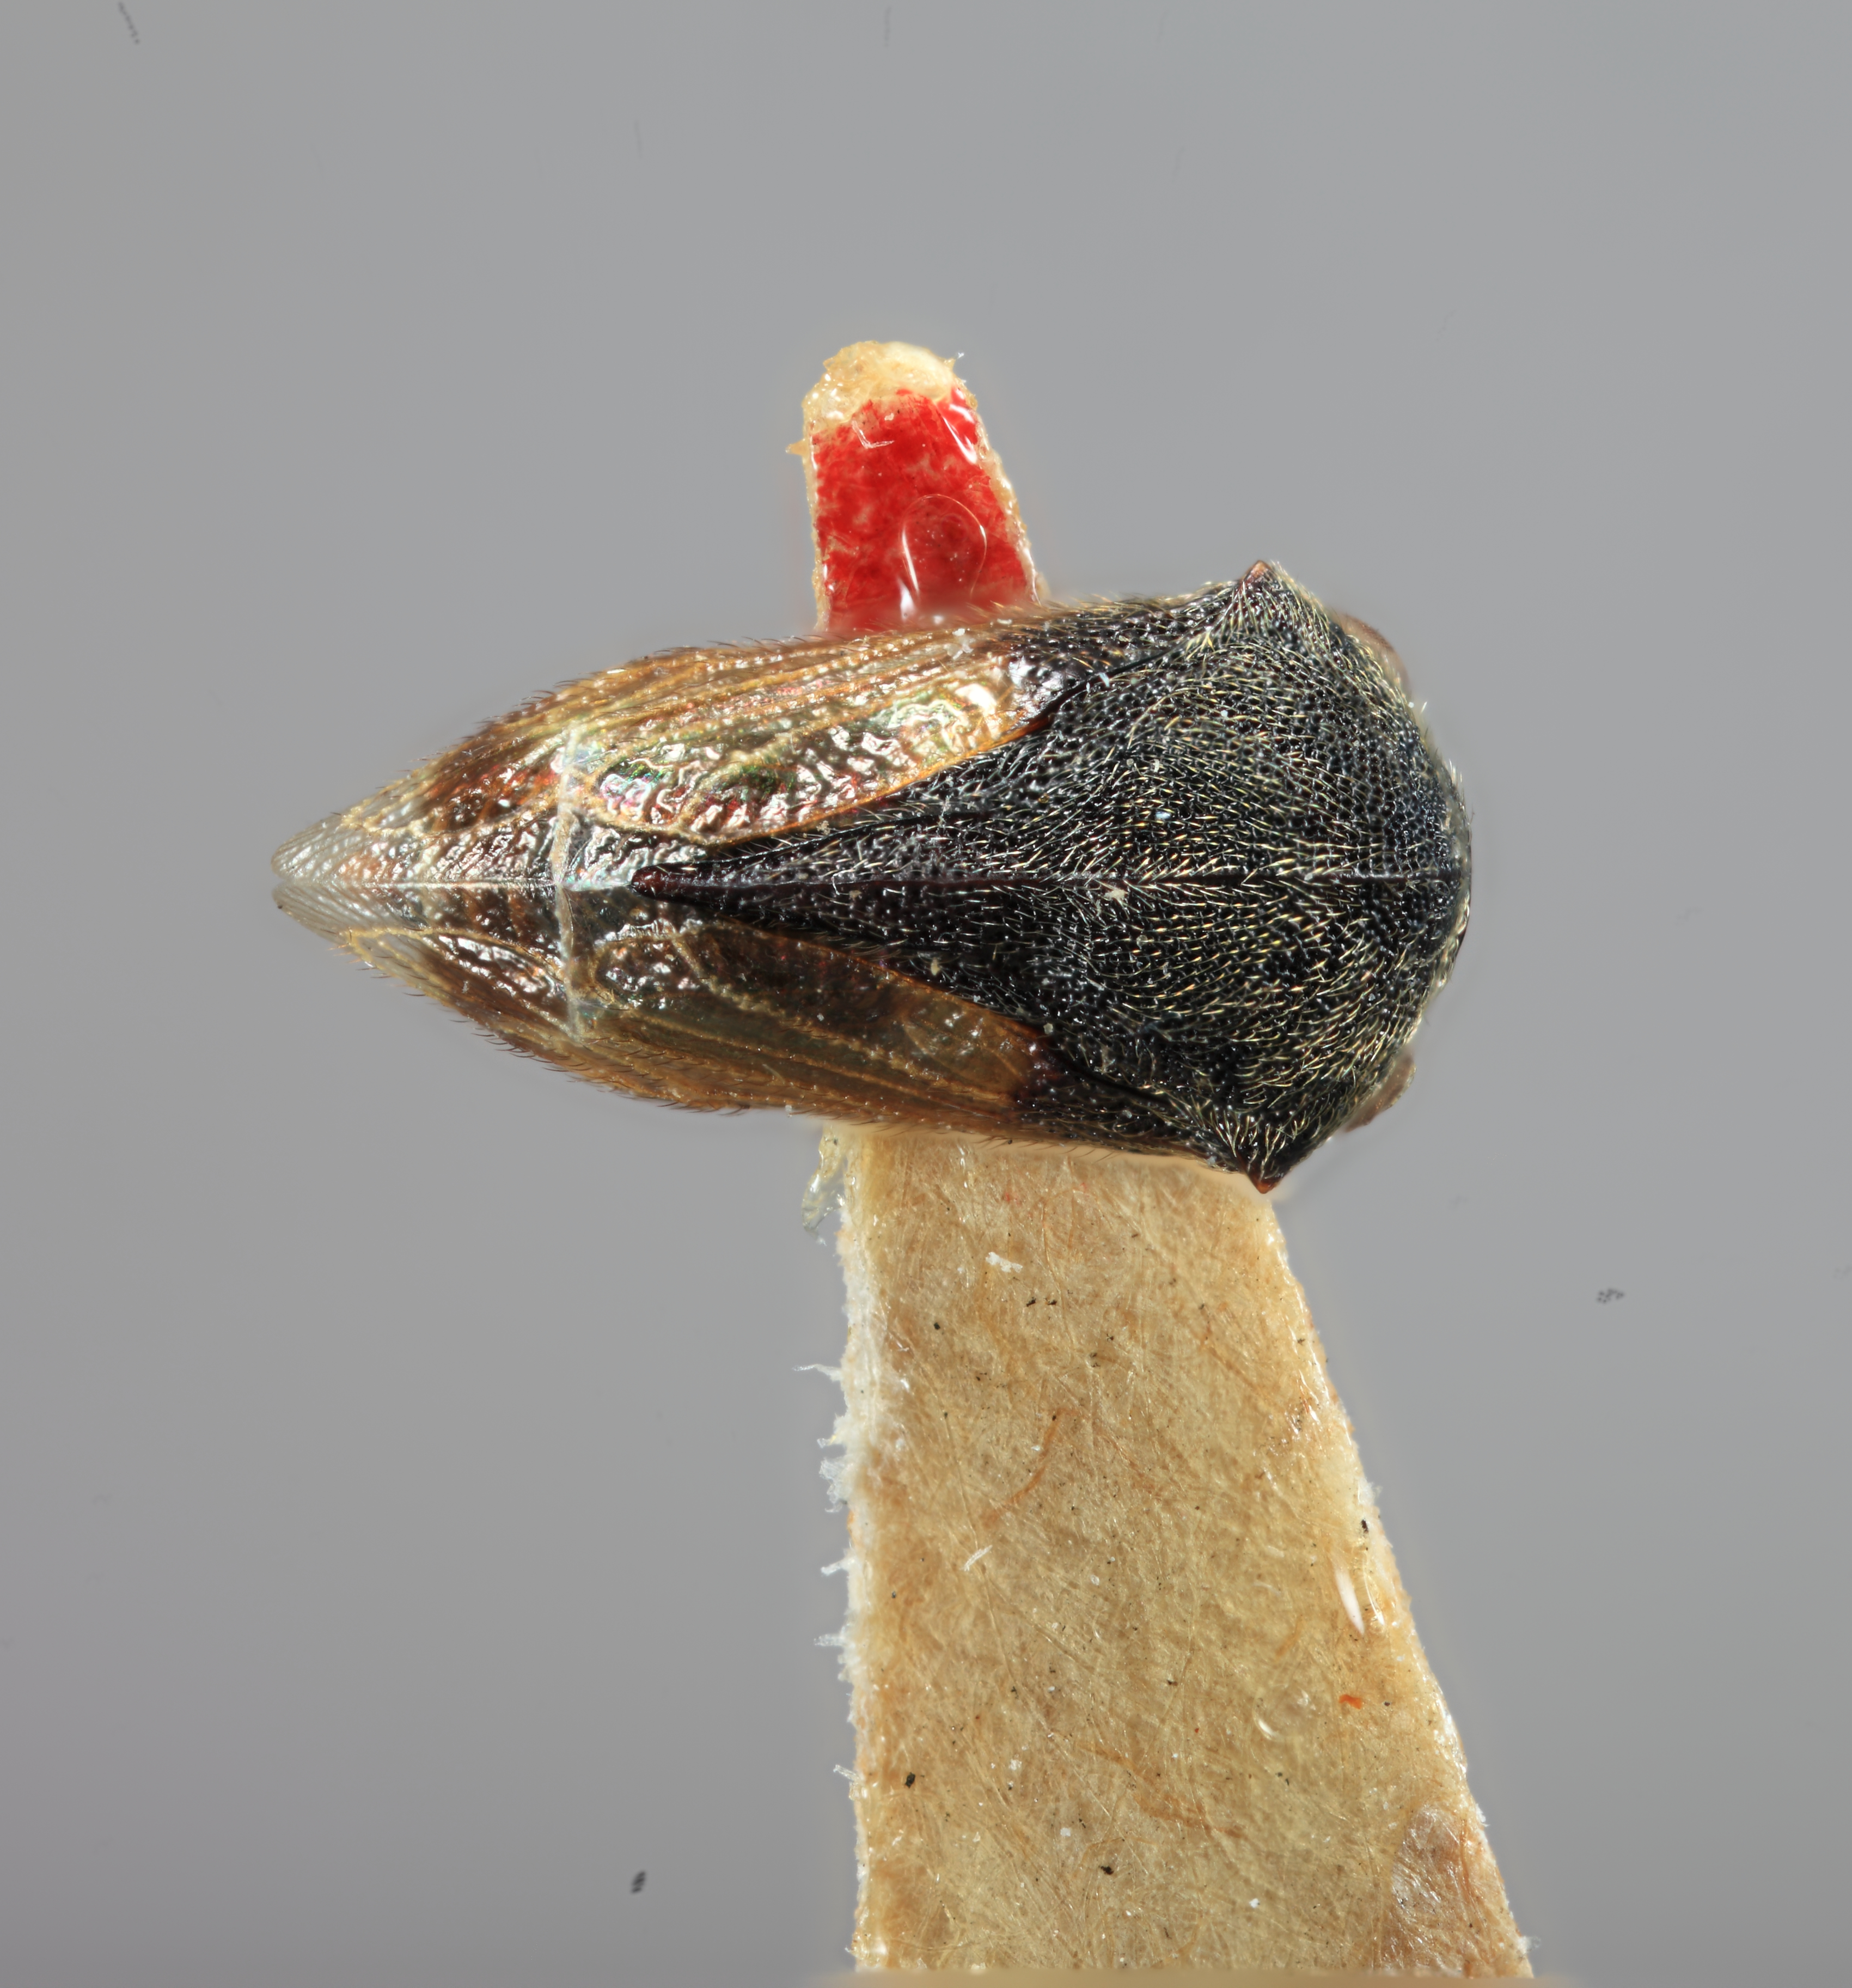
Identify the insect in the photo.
Gargara hainanensis
